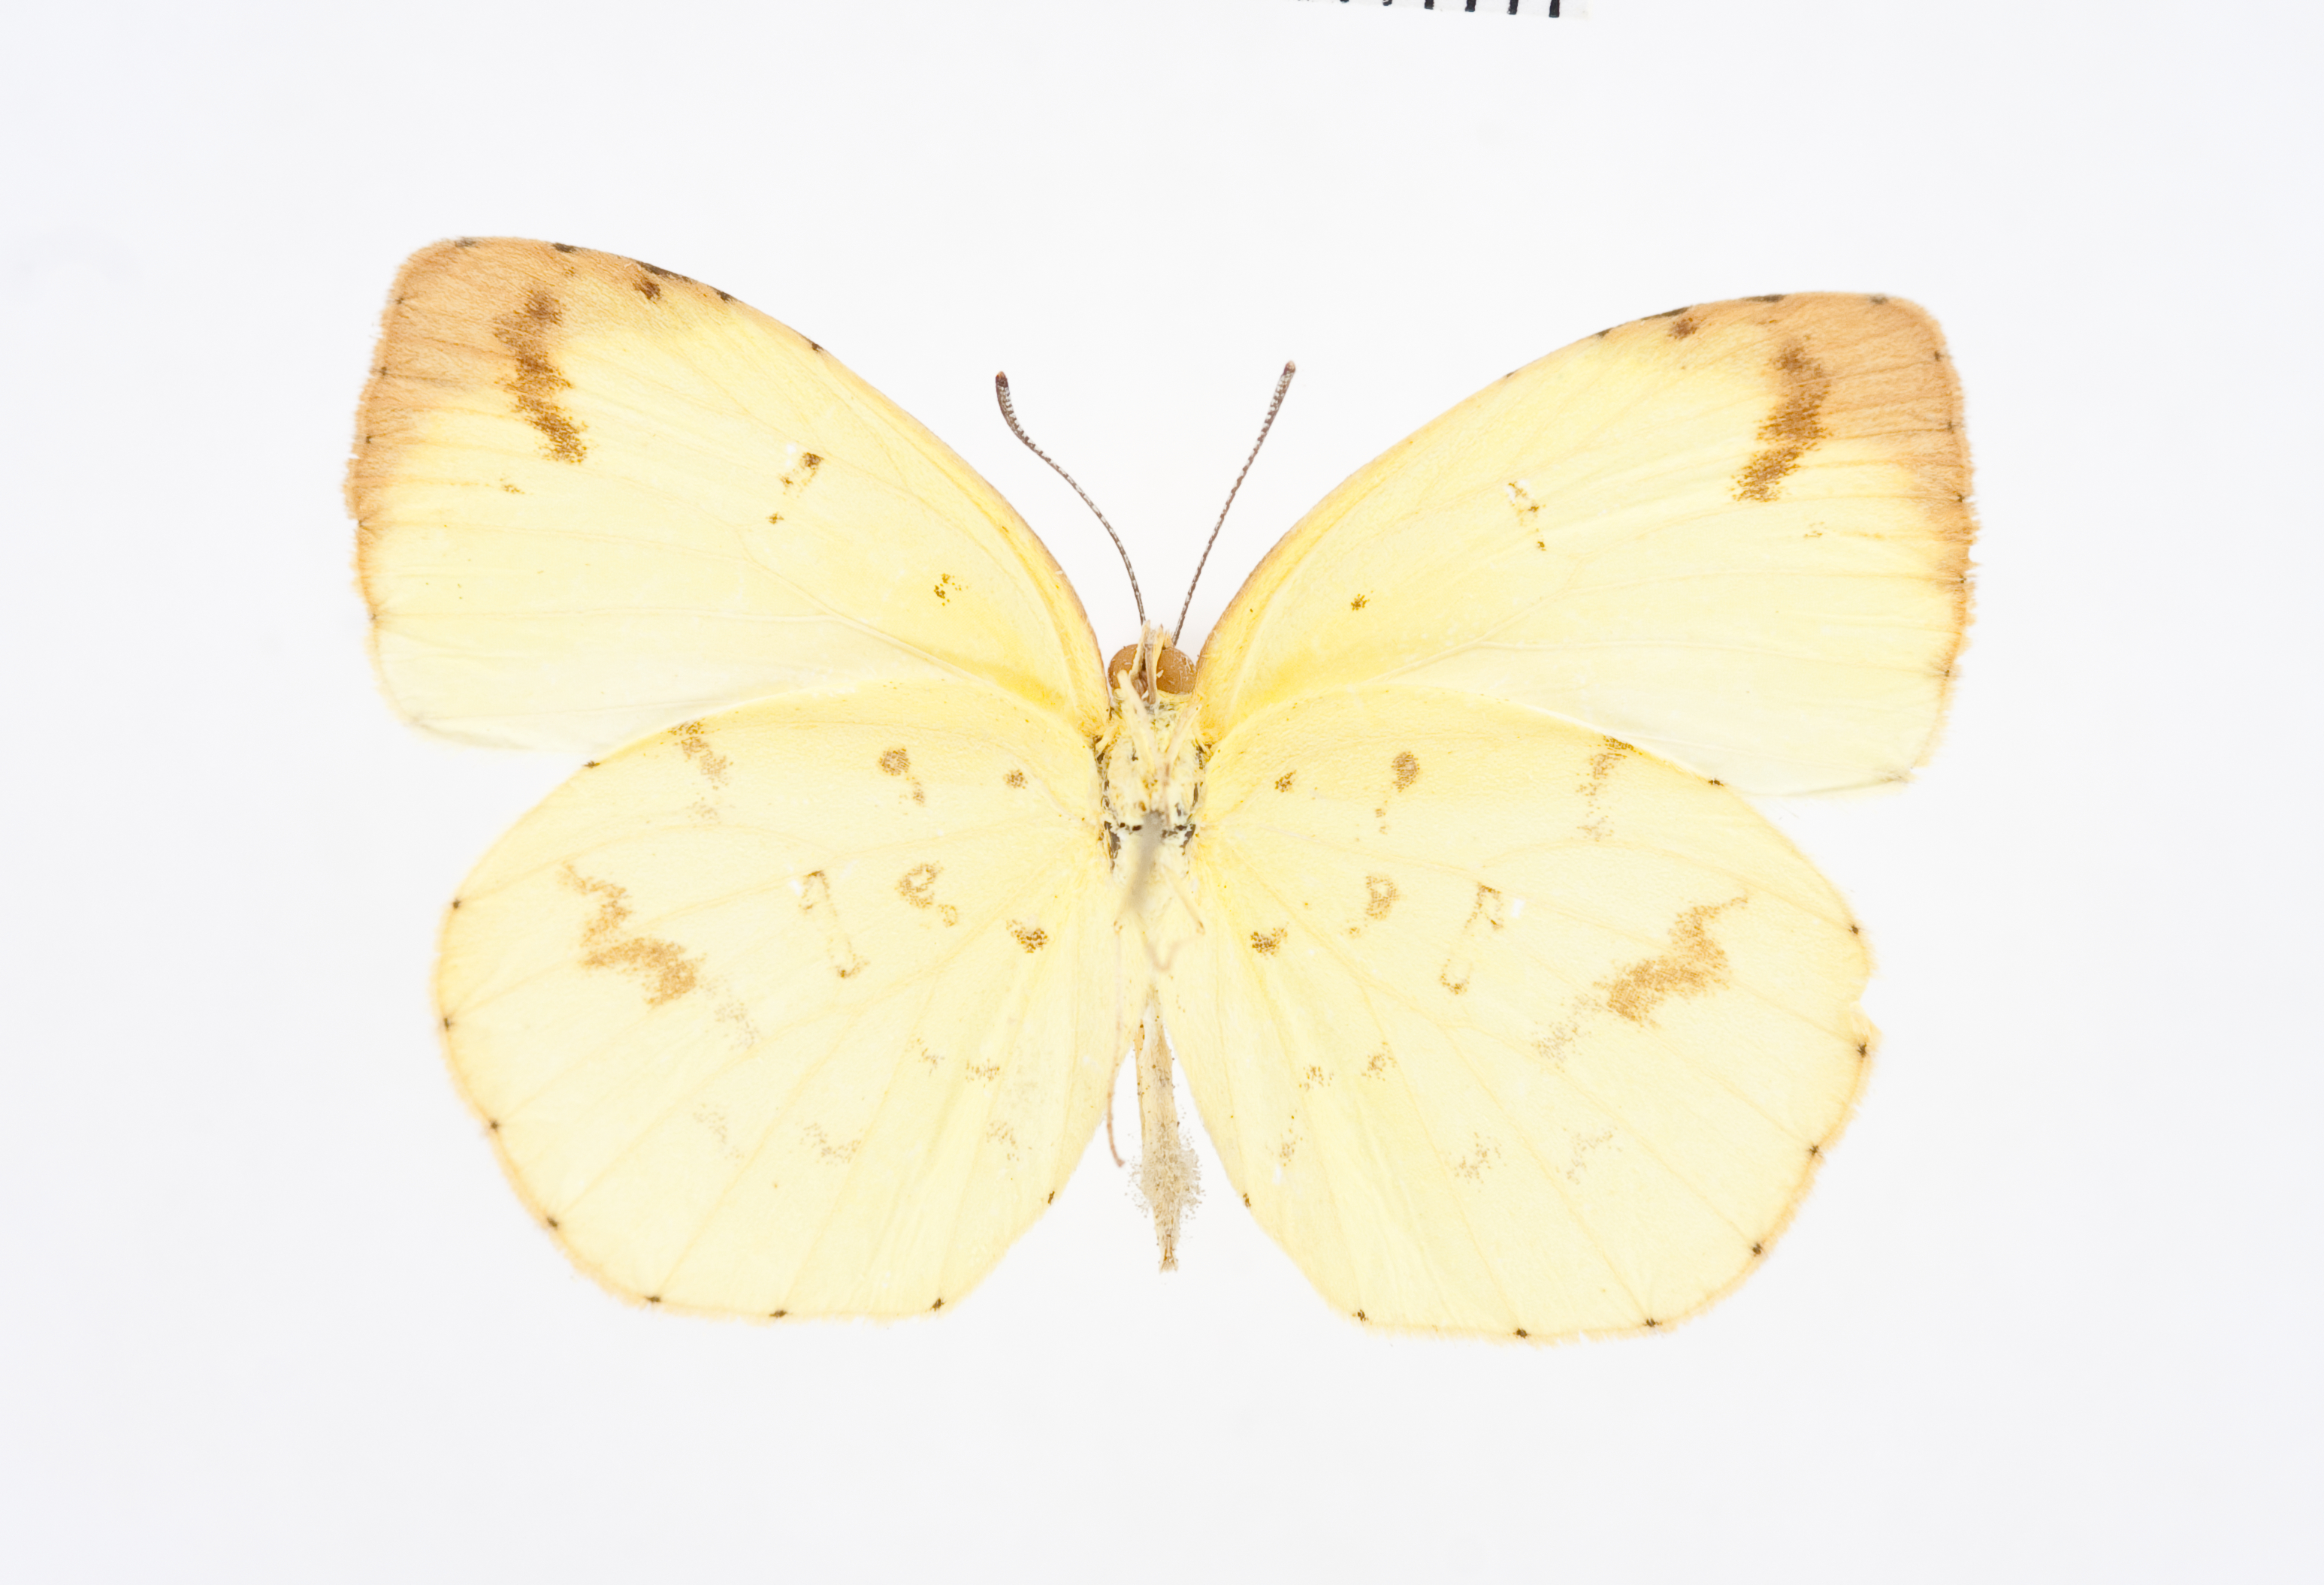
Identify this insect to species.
Eurema desjardinsii
